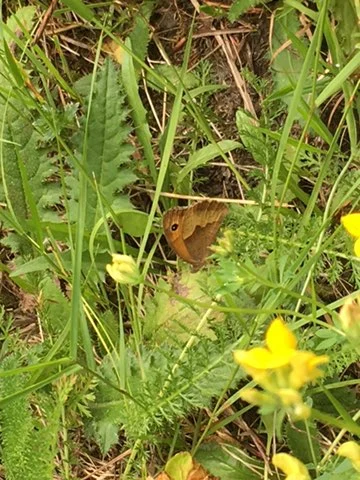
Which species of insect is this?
Maniola jurtina
